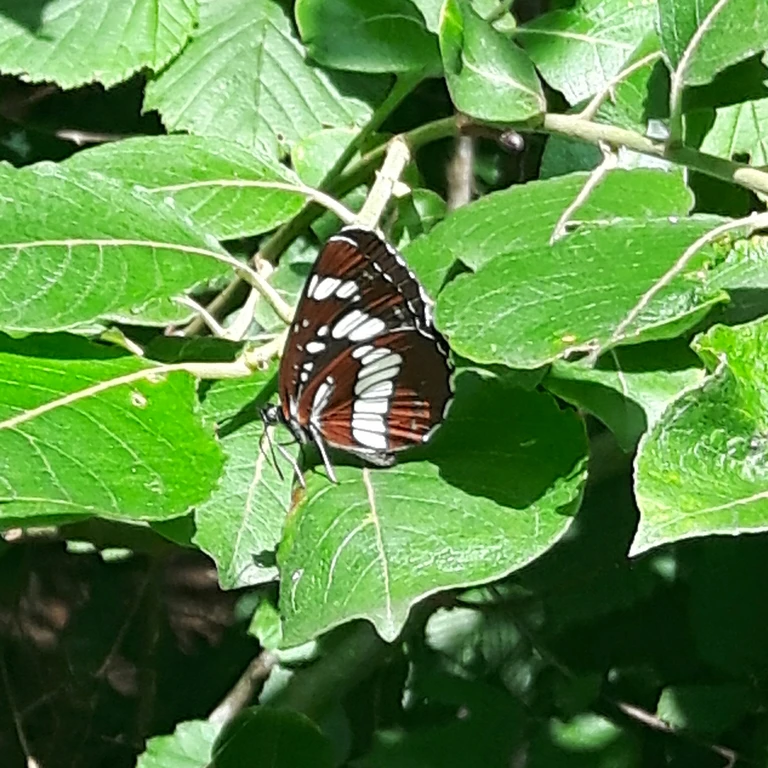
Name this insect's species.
Neptis rivularis
